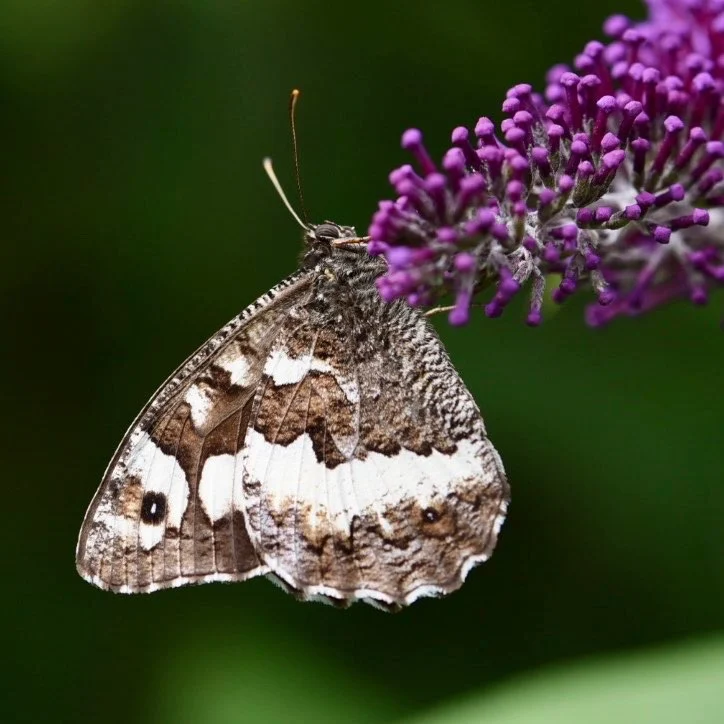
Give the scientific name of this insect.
Brintesia circe
